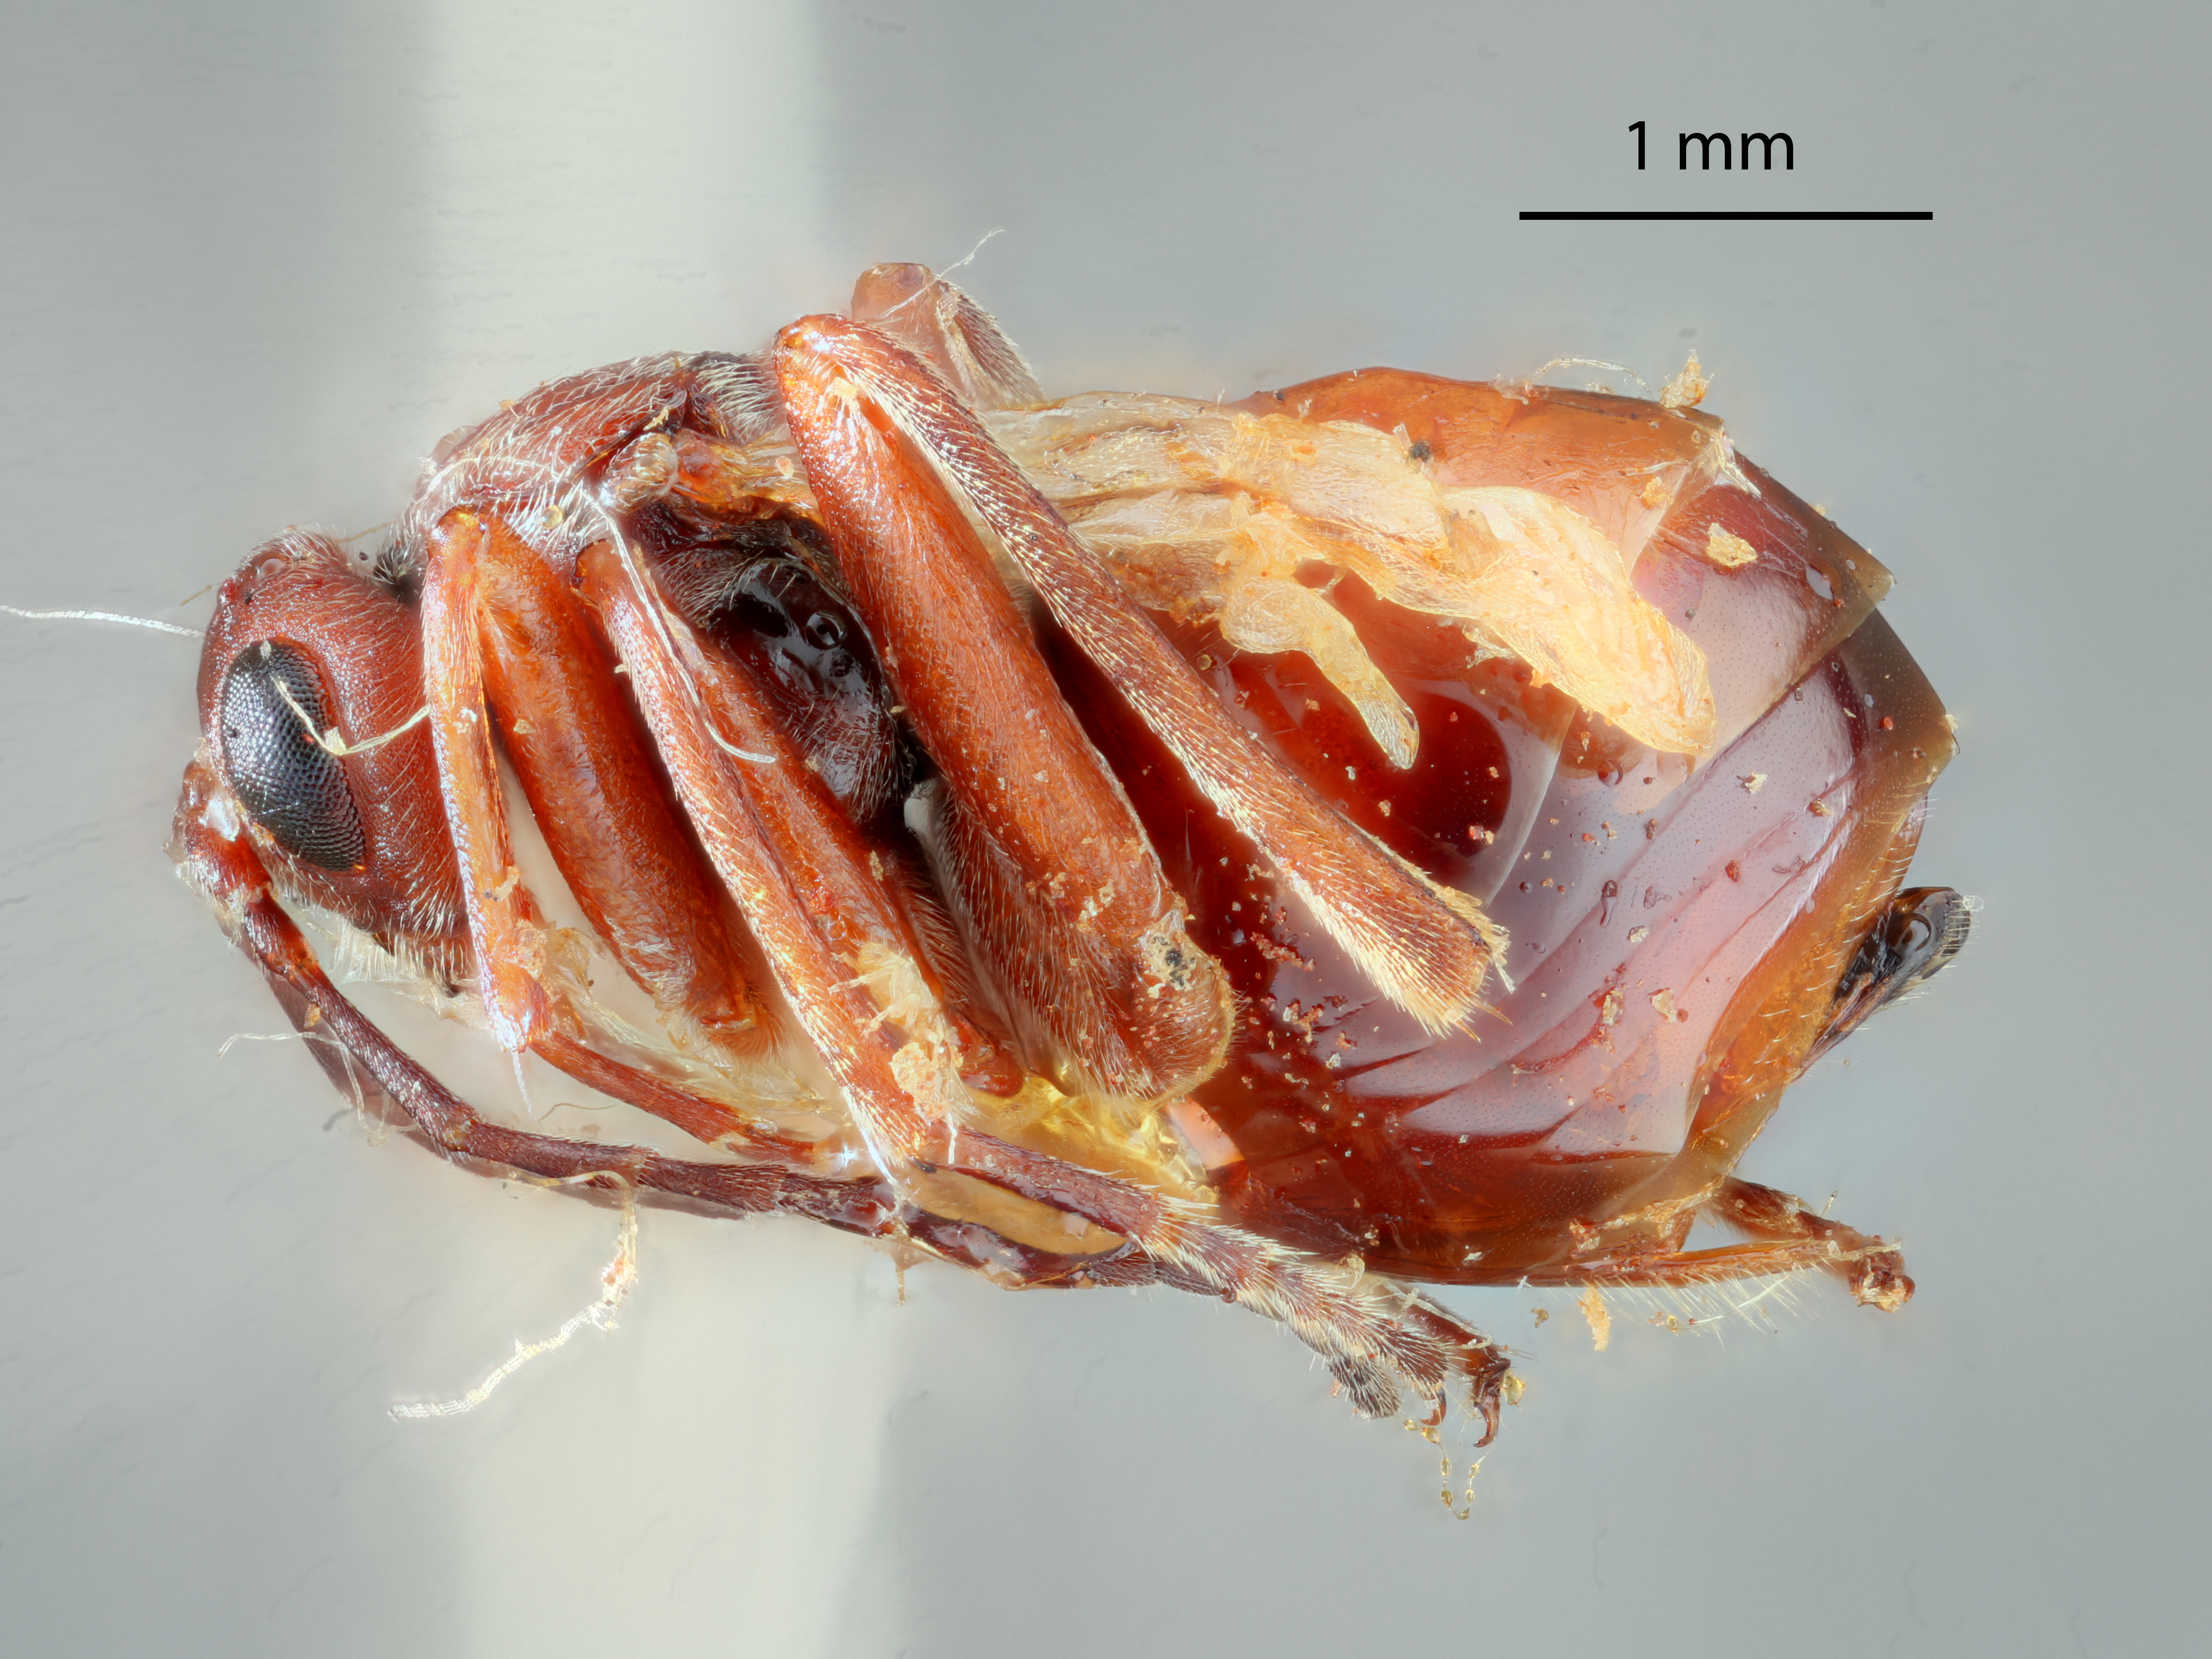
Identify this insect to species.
Andricus caepulaeformis
